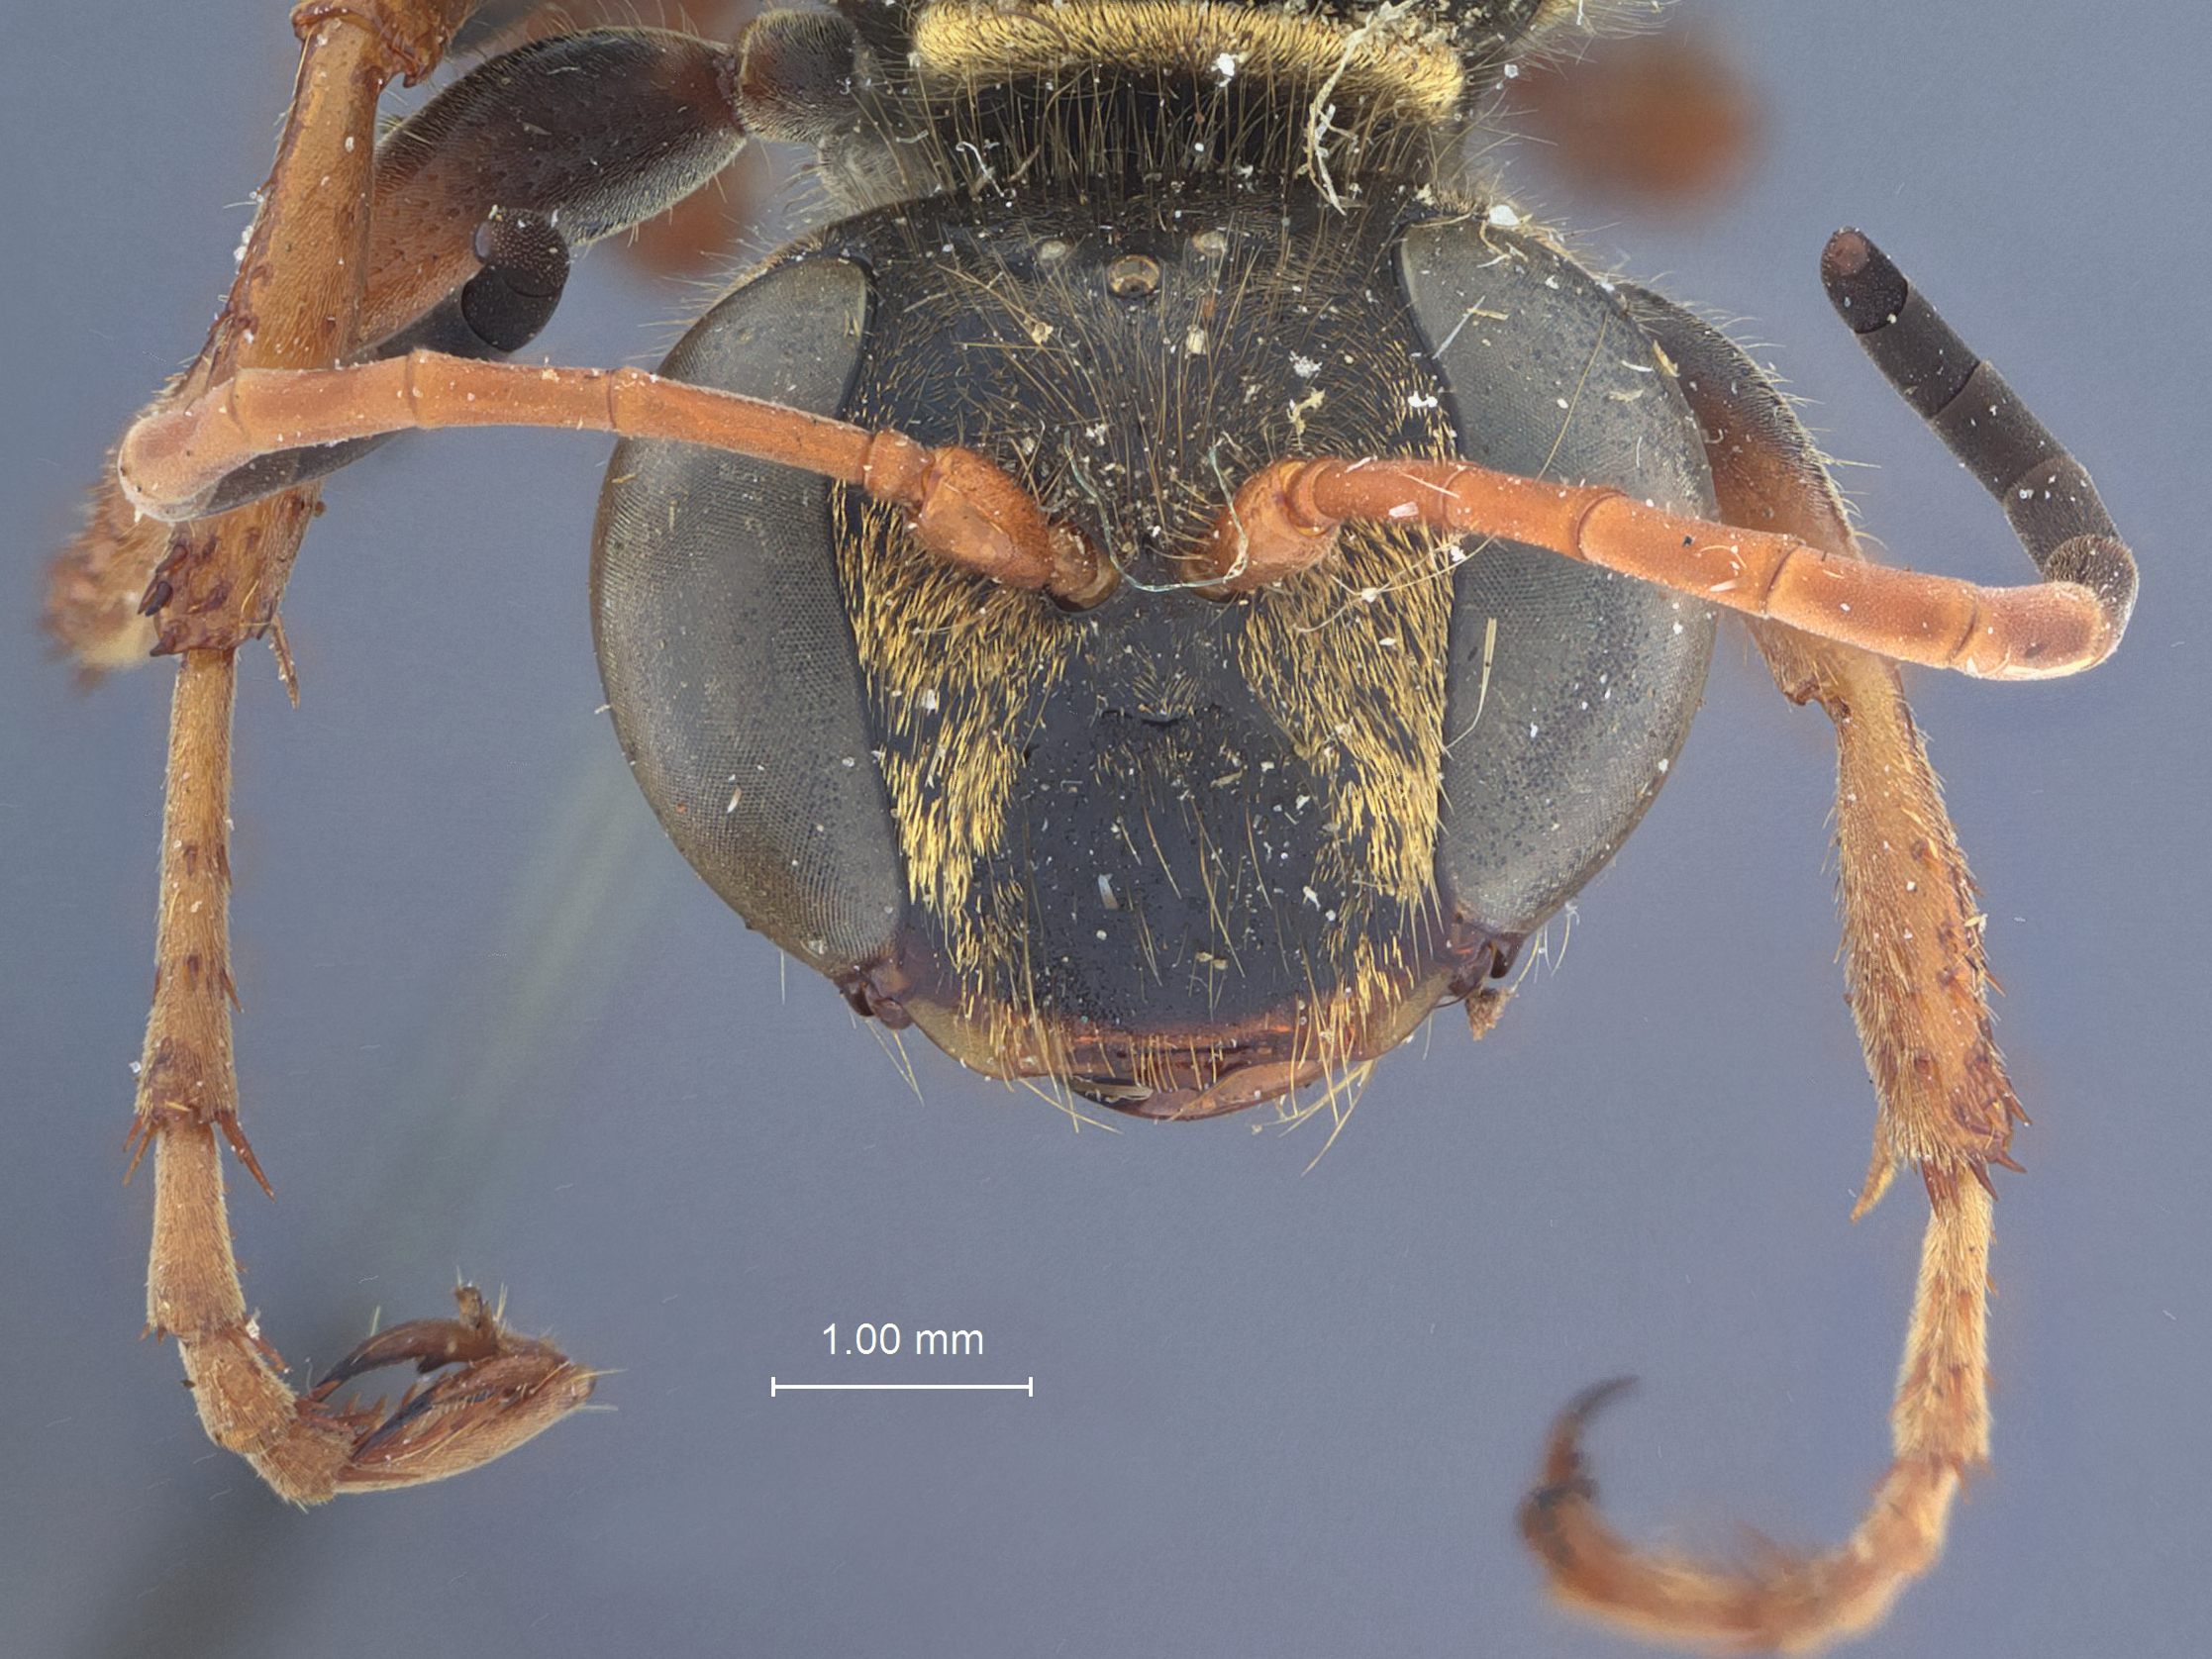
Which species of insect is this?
Isodontia exornata
